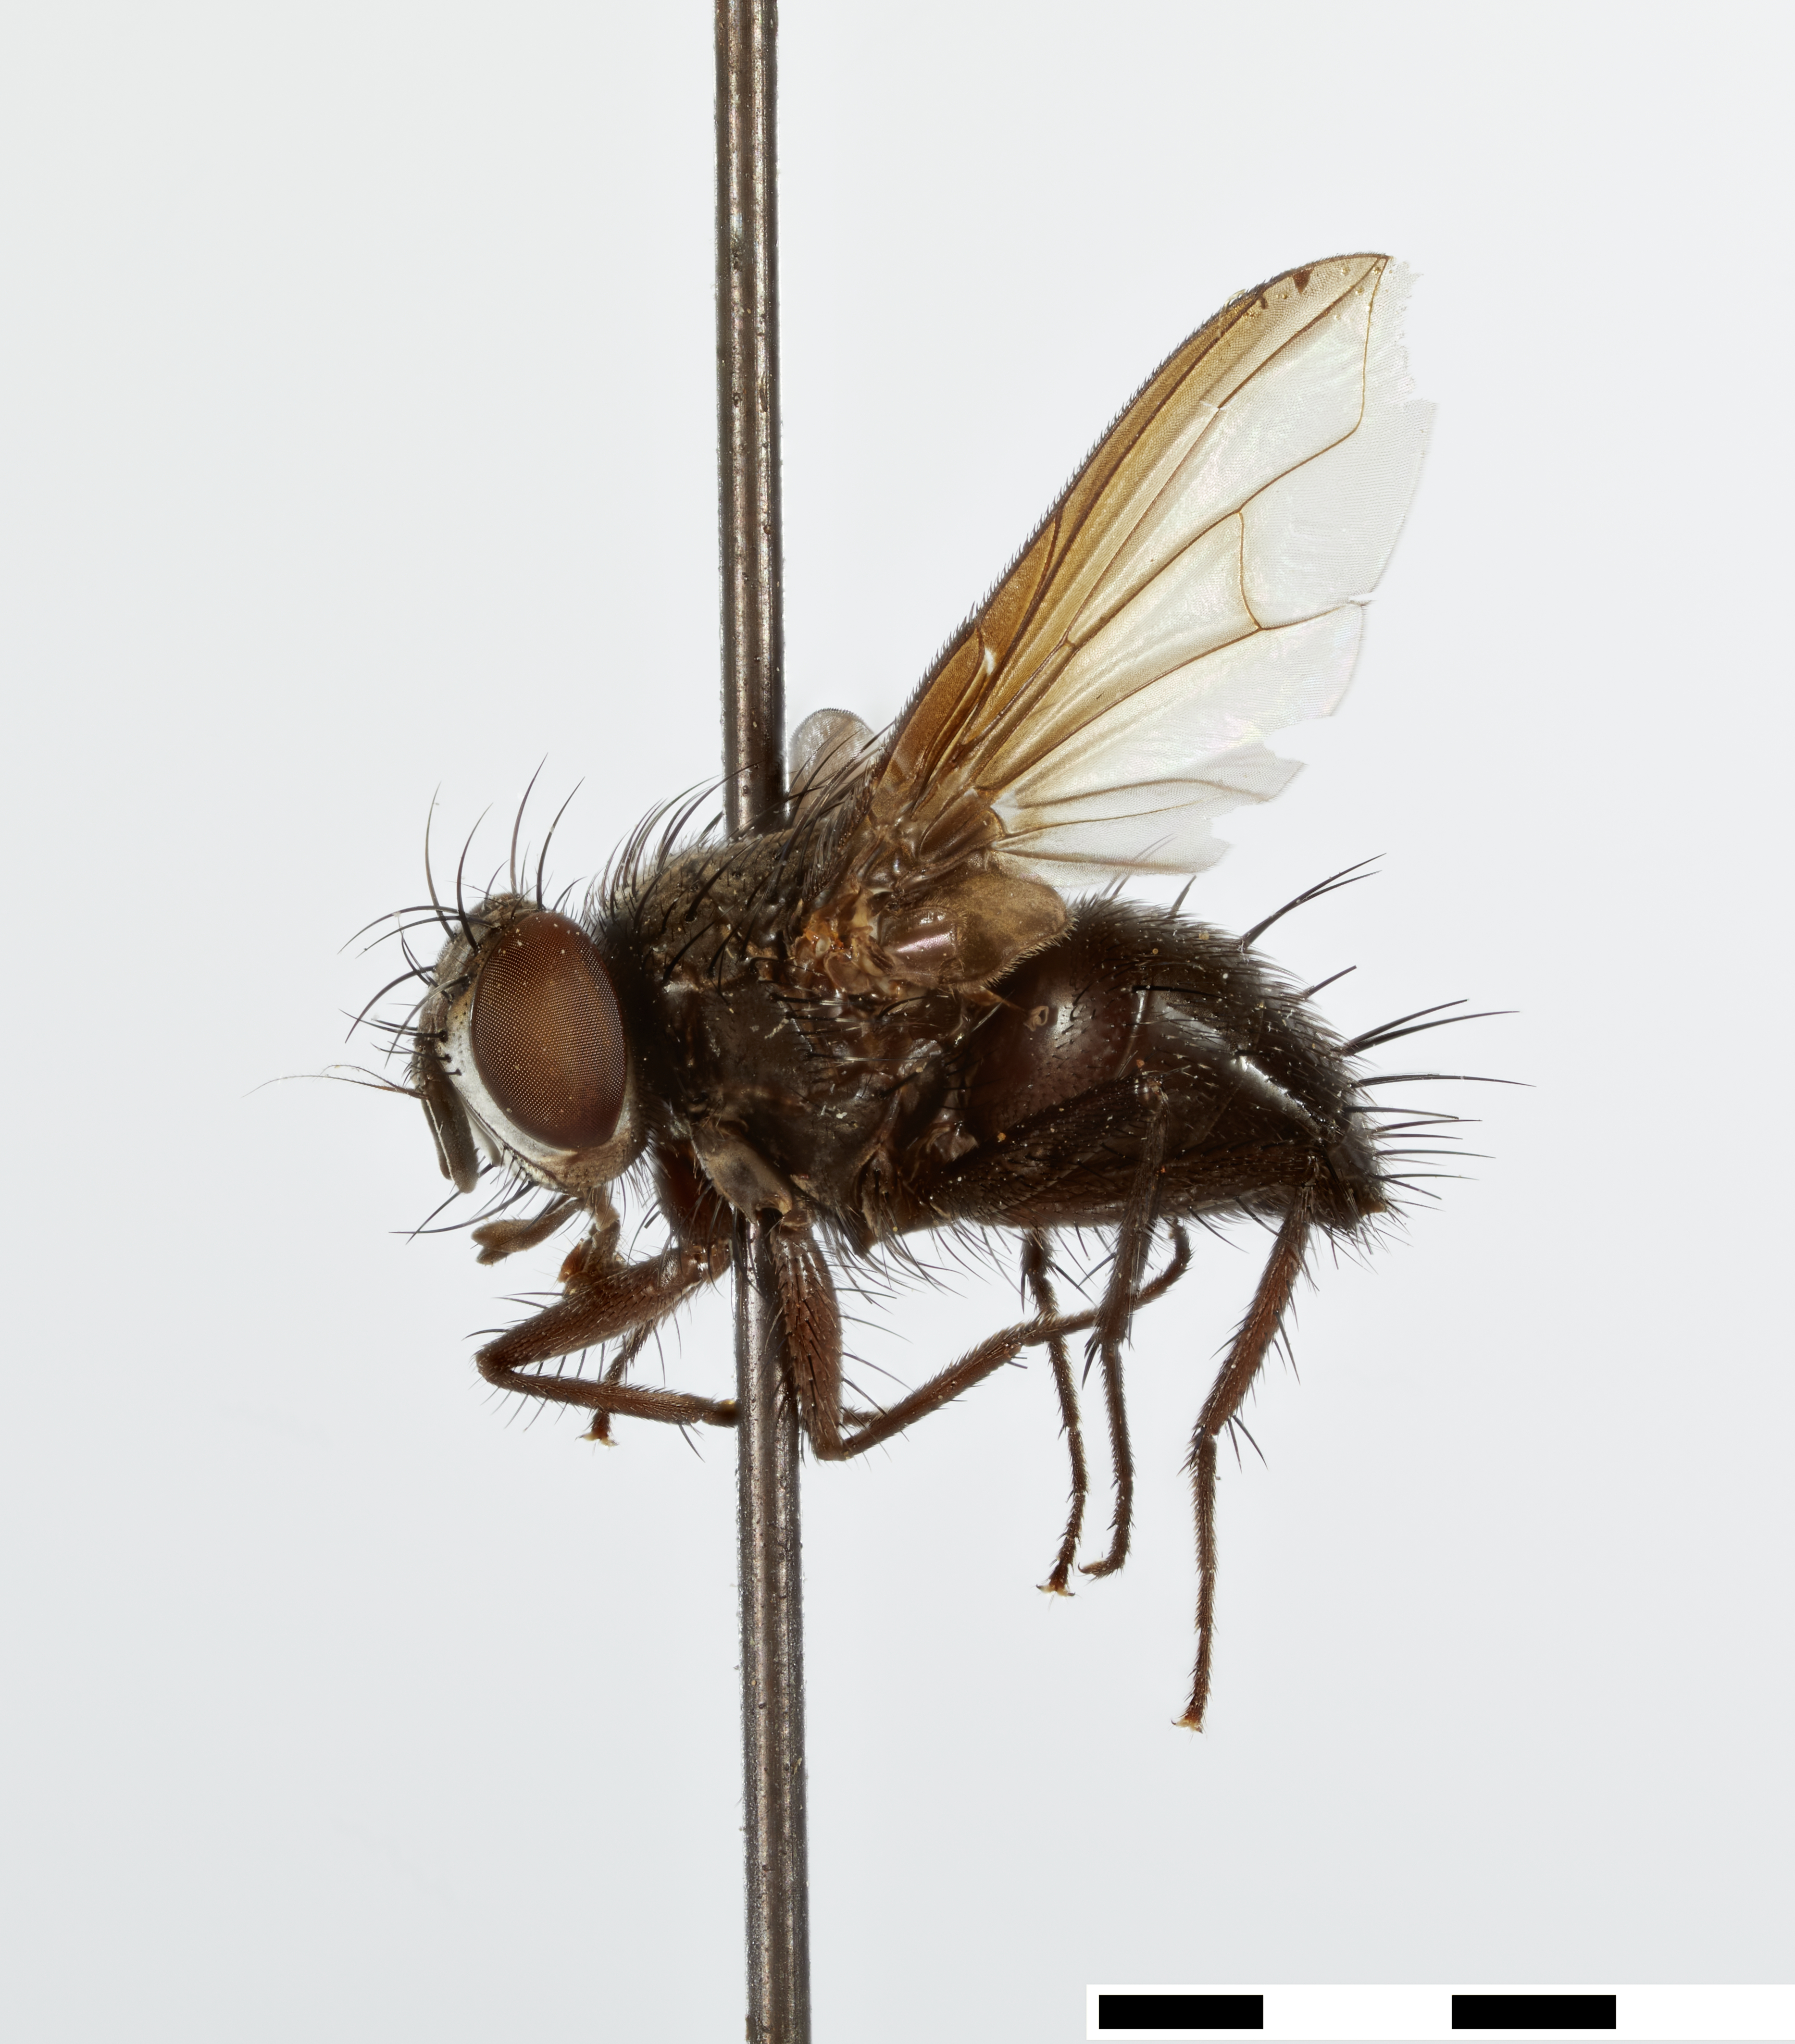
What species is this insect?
Melanodoria nigrisquamis
